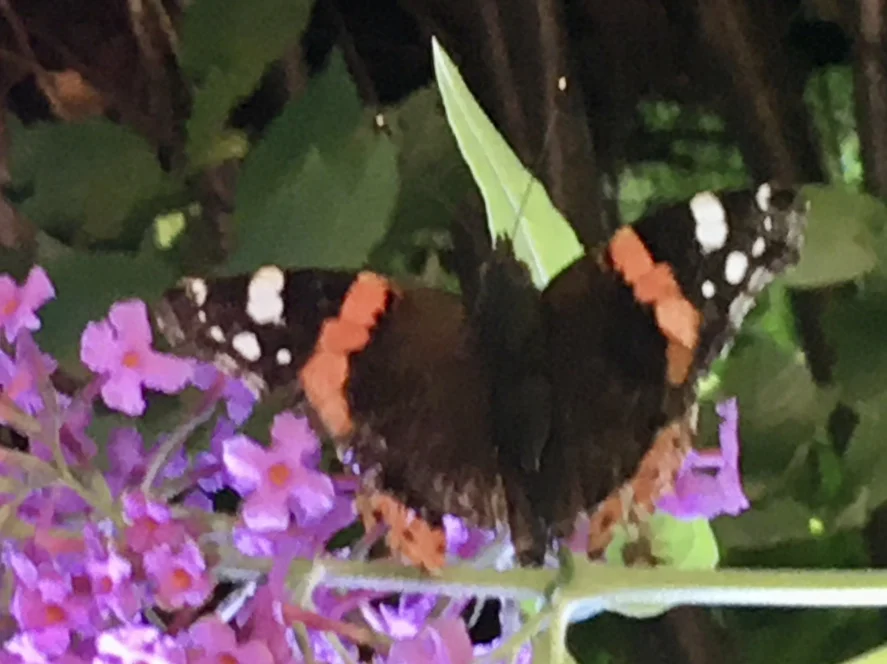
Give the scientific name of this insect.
Vanessa atalanta
